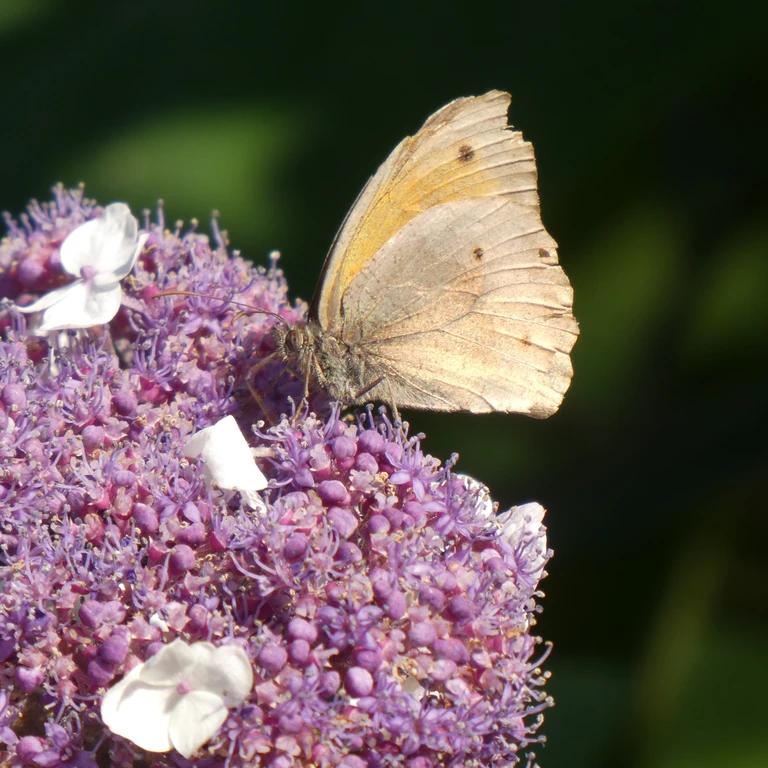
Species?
Maniola jurtina
